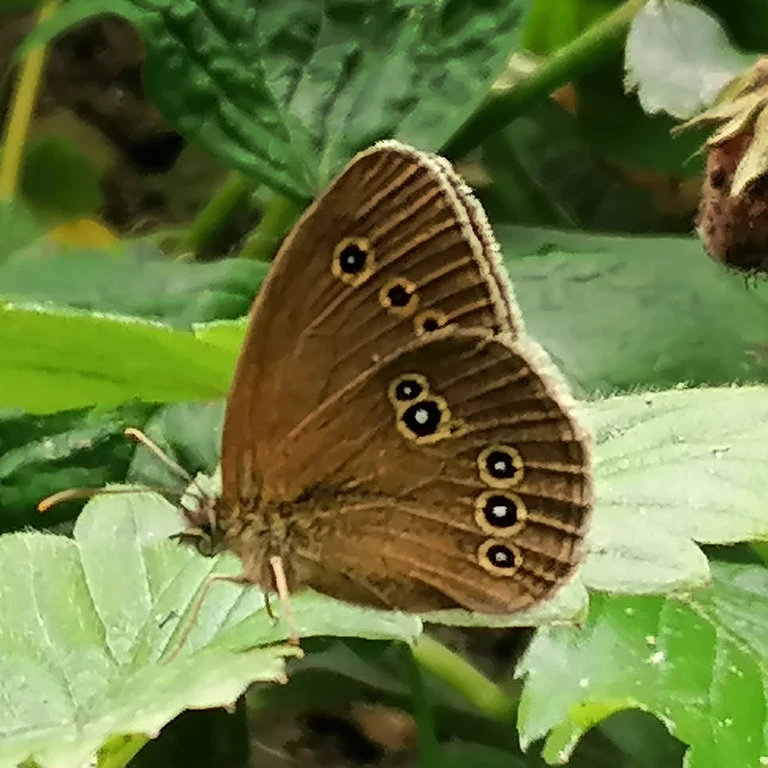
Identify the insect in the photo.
Aphantopus hyperantus
